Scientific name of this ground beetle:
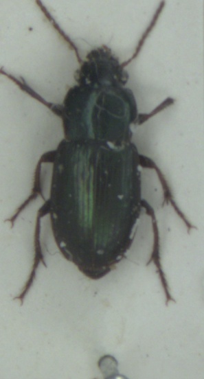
Harpalus affinis
